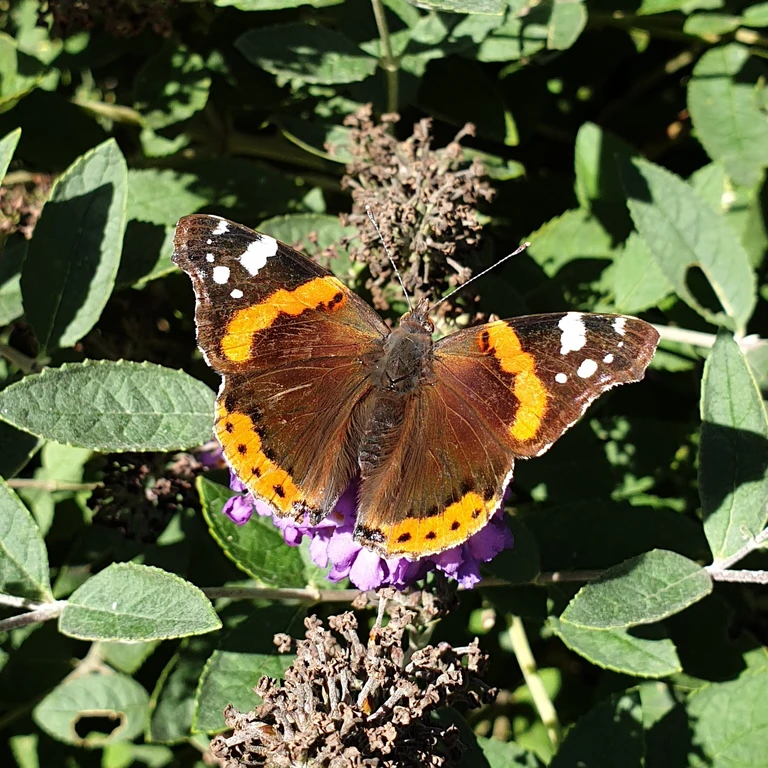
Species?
Vanessa atalanta
